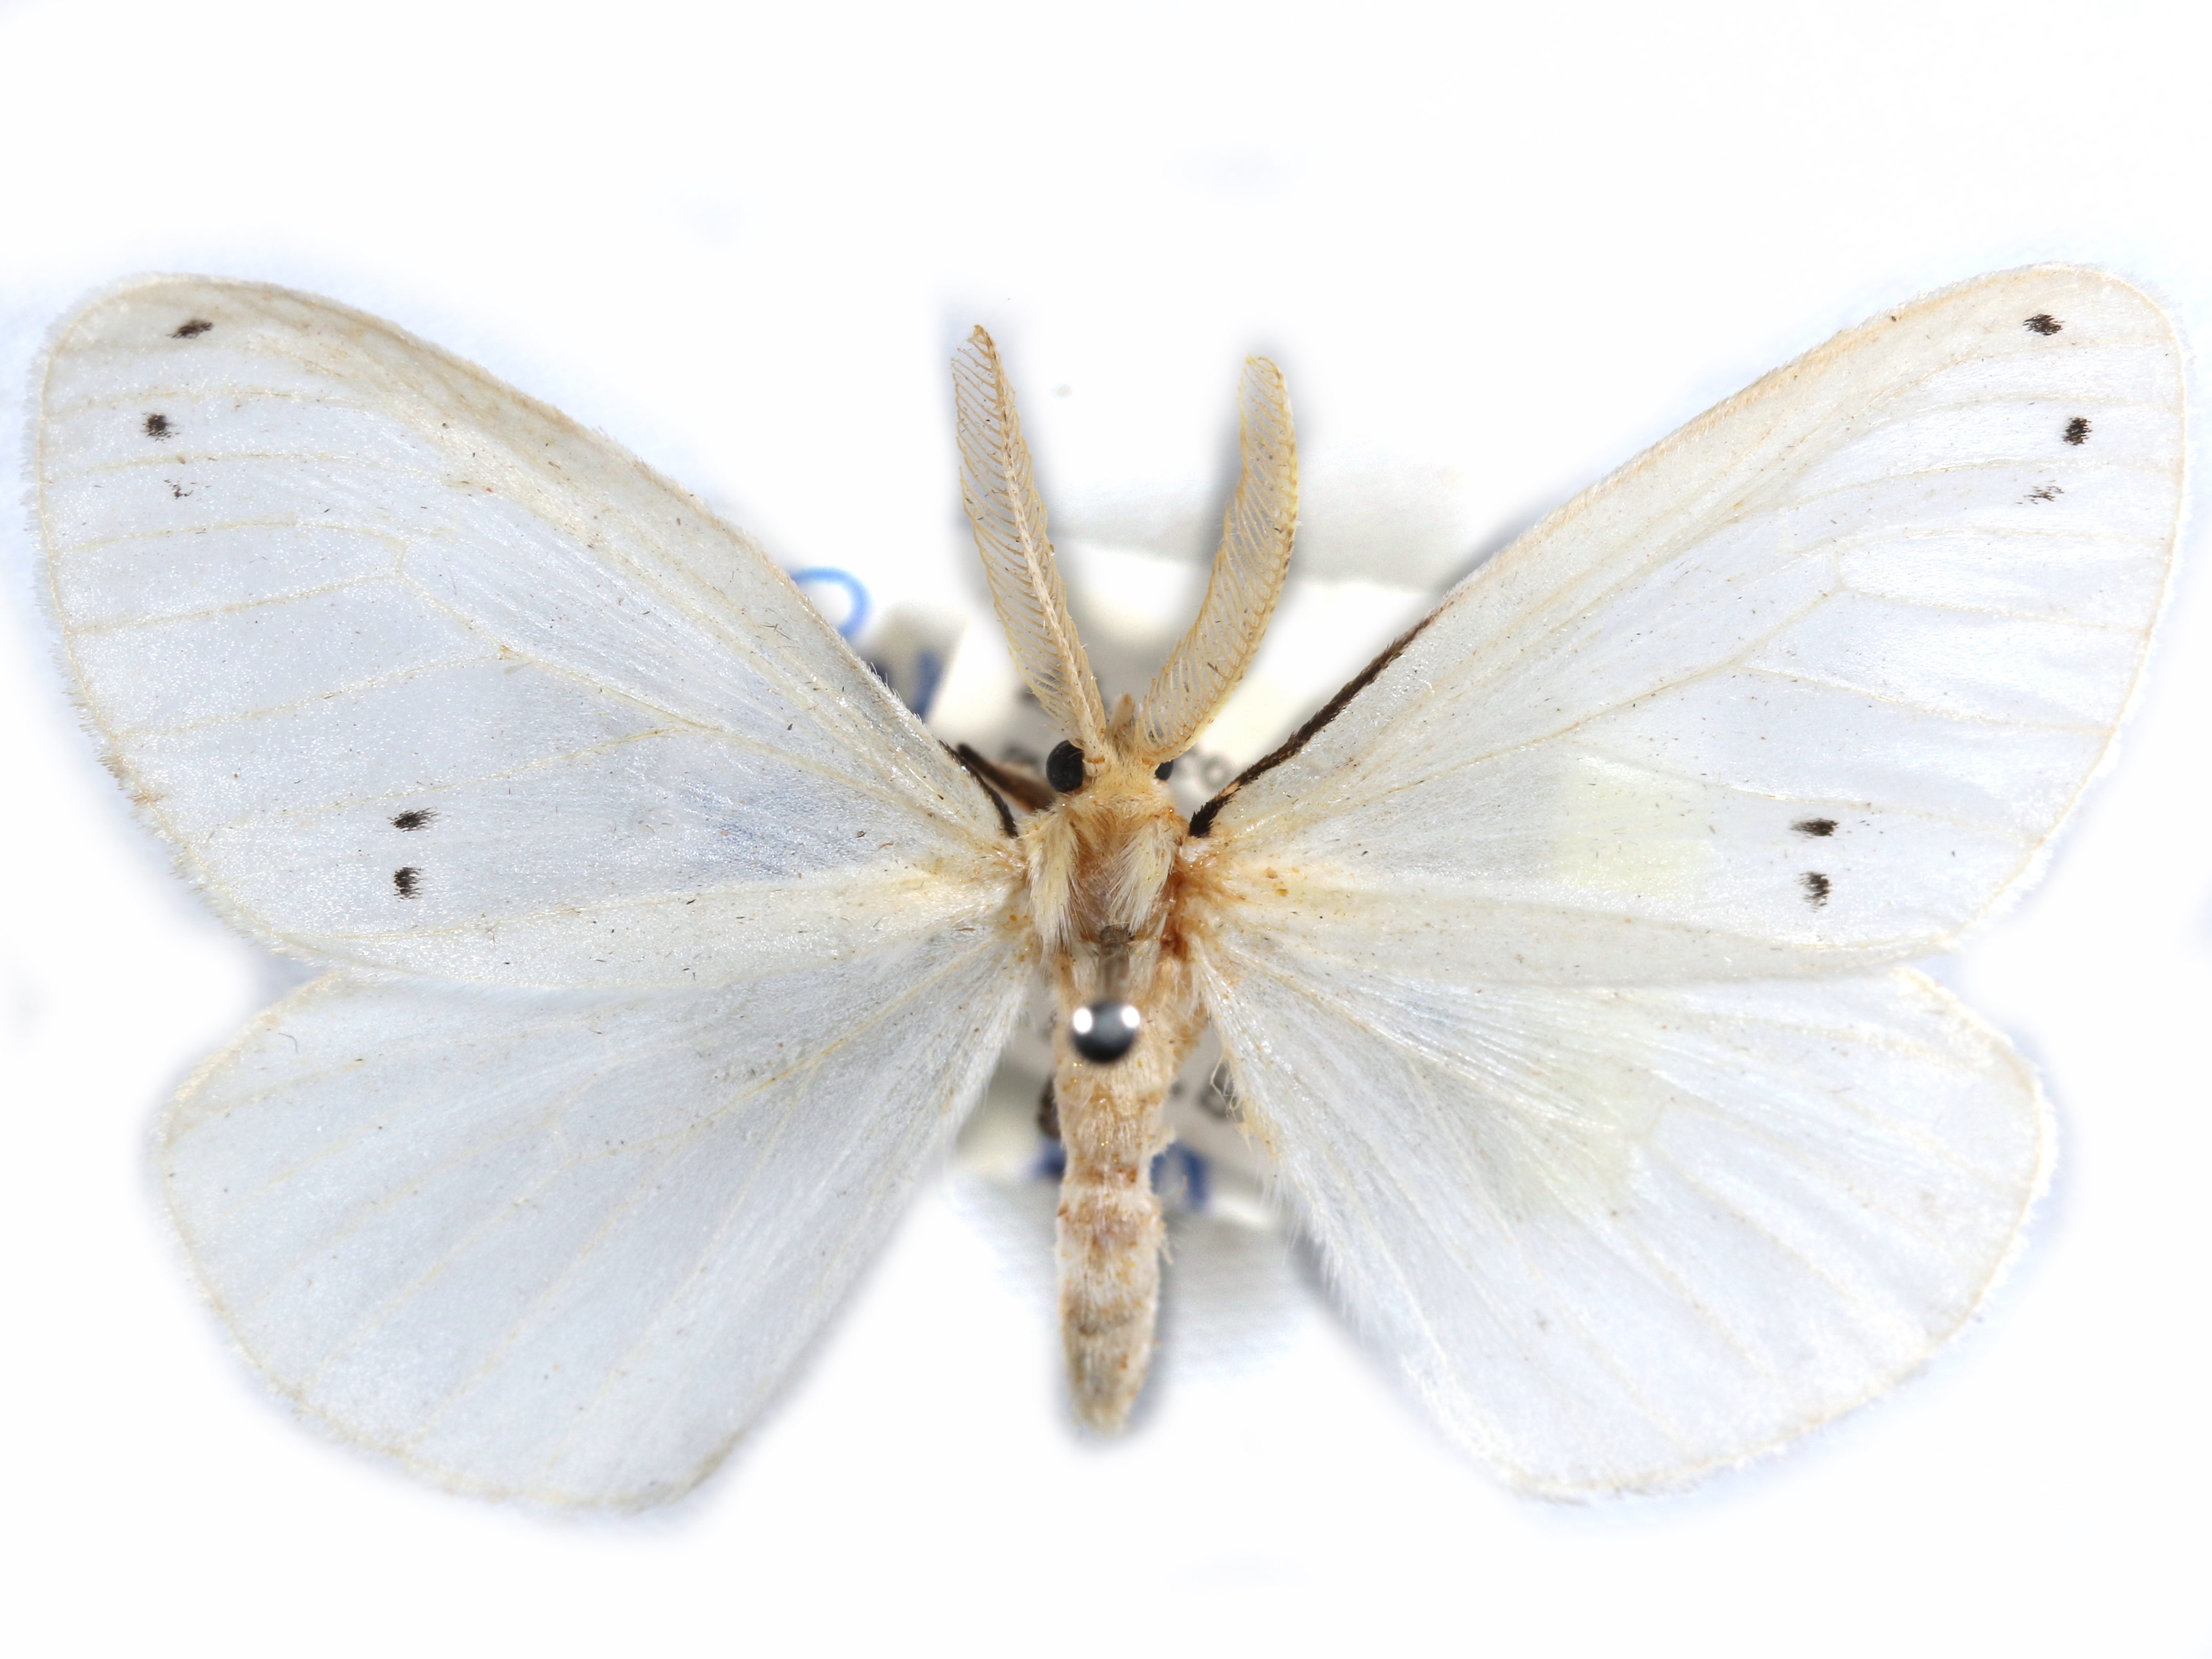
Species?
Pirgula atrinotata
